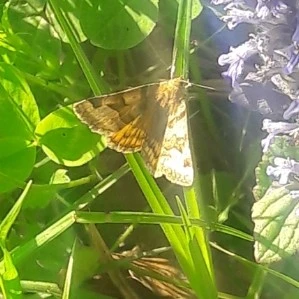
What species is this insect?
Euclidia glyphica
